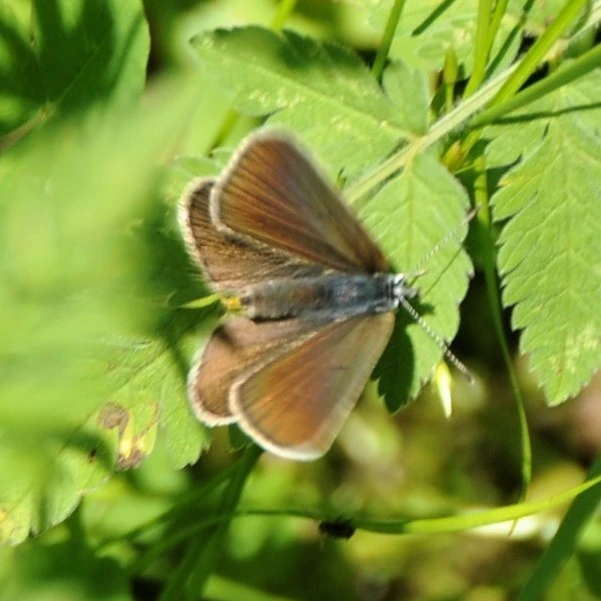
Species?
Cyaniris semiargus
